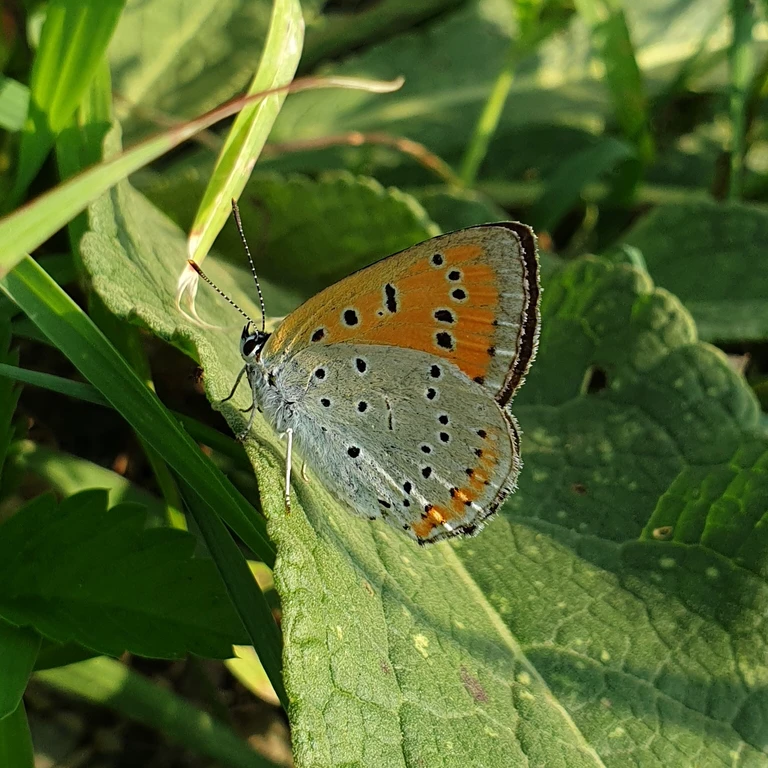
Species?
Lycaena dispar
